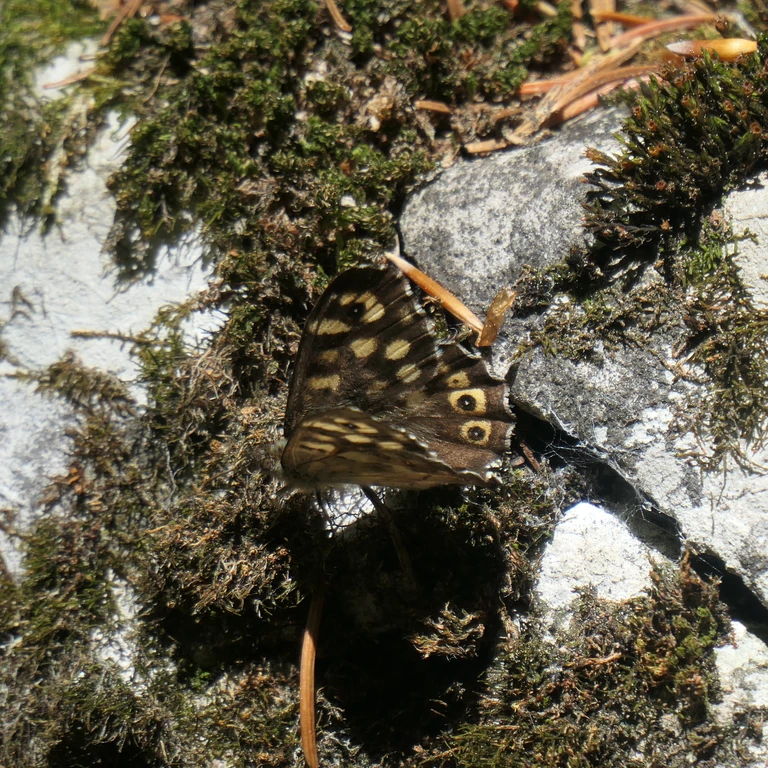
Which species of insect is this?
Pararge aegeria
